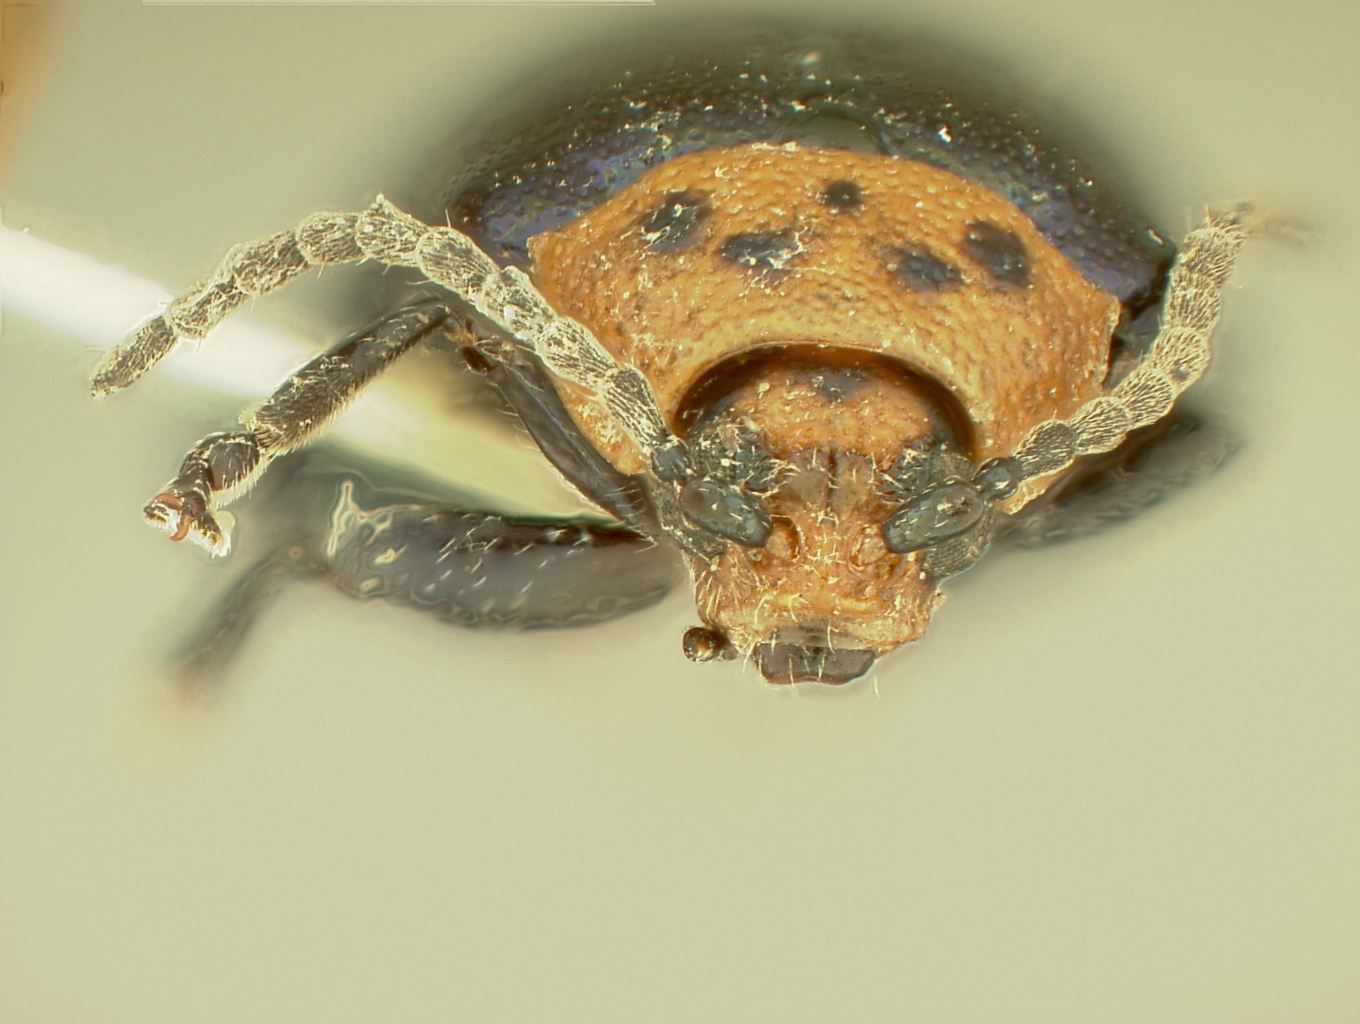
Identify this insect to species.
Oedionychis pseudothoracica (also Oedionychus pseudothoracica)
